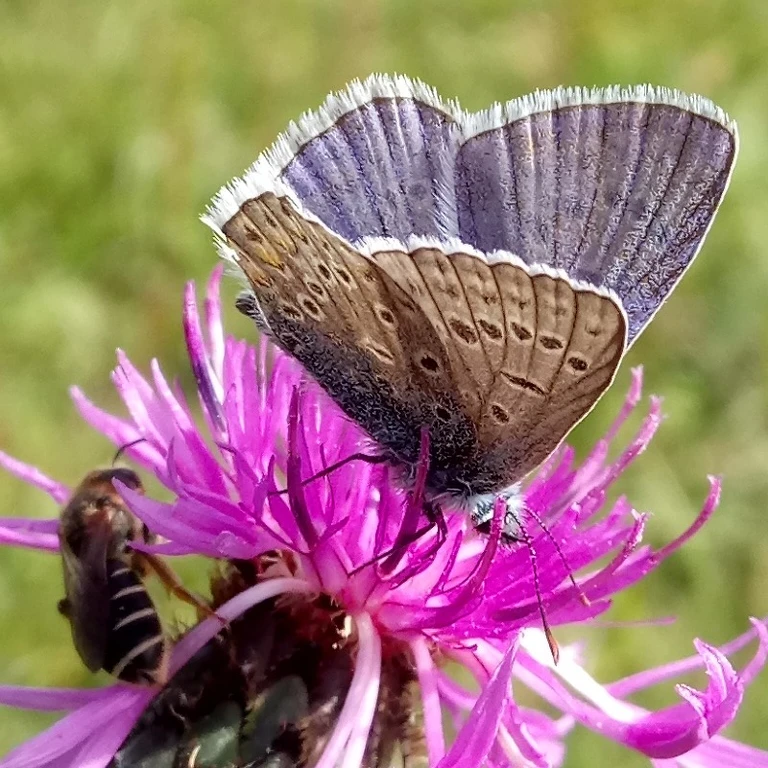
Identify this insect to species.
Polyommatus icarus
